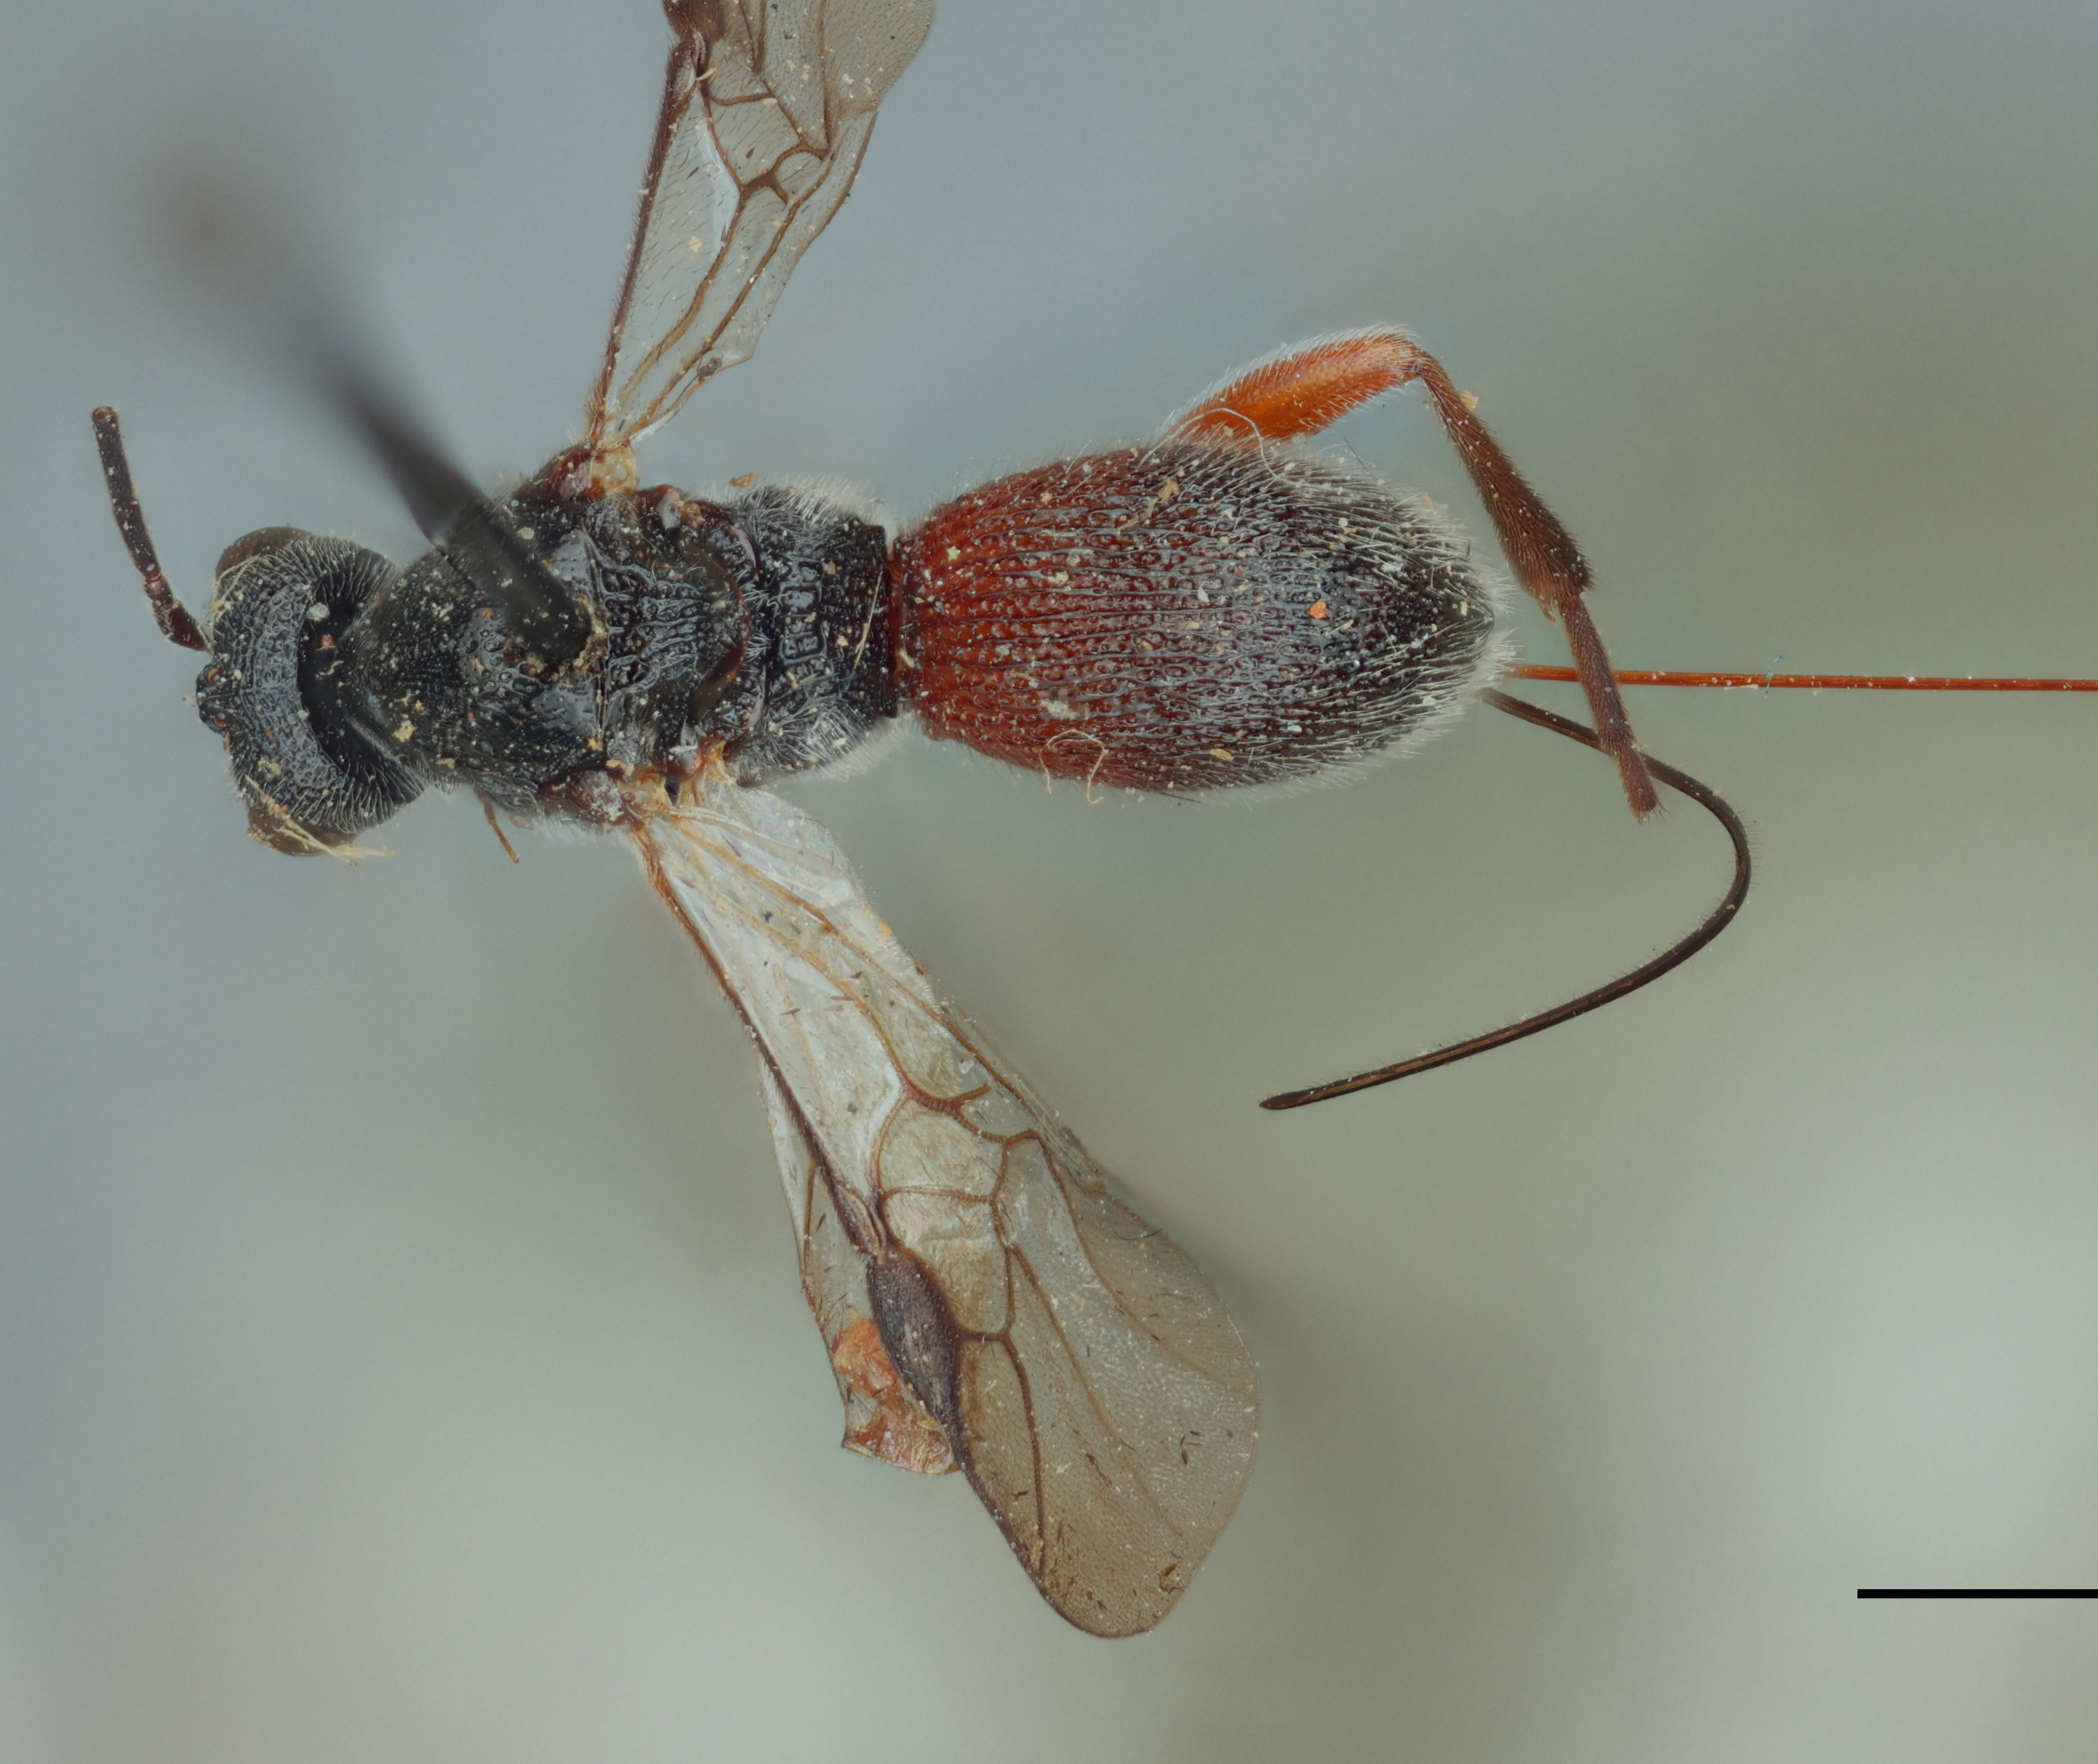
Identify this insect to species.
Urosigalphus meoarmatus
